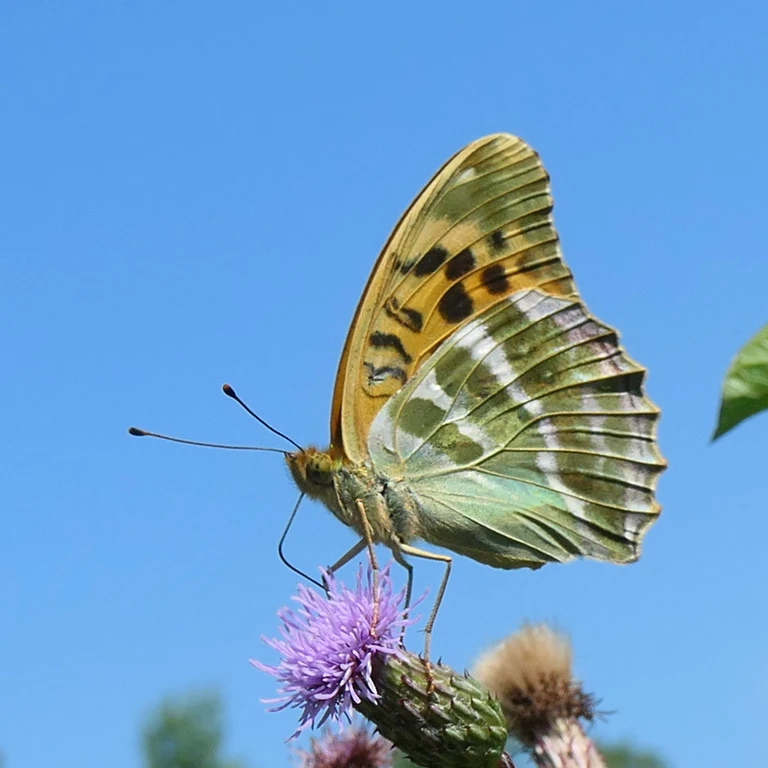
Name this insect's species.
Argynnis paphia
